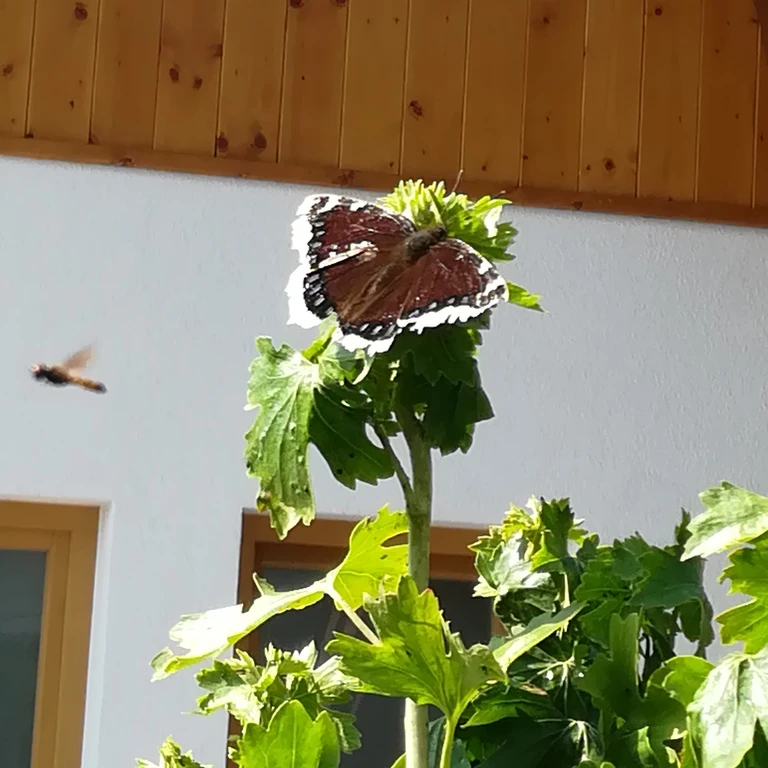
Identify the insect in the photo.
Nymphalis antiopa
